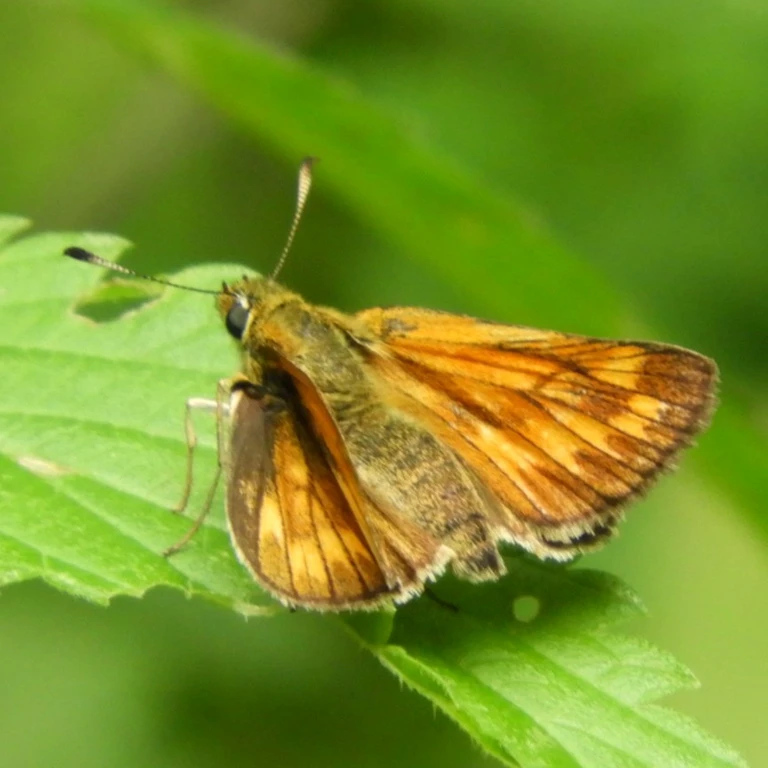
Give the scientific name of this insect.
Ochlodes sylvanus (also Ochlodes venata)
